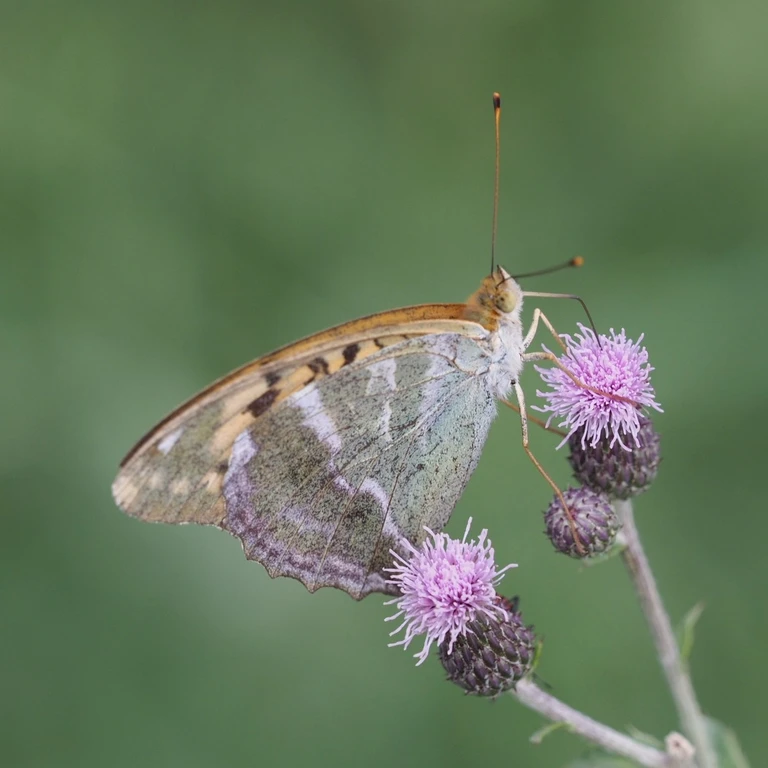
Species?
Argynnis paphia
